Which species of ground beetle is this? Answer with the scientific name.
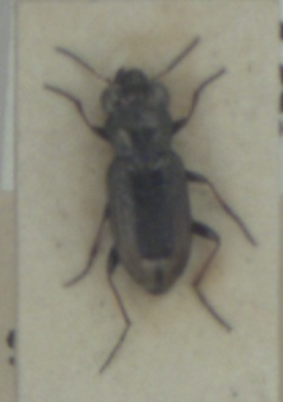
Notiophilus biguttatus
